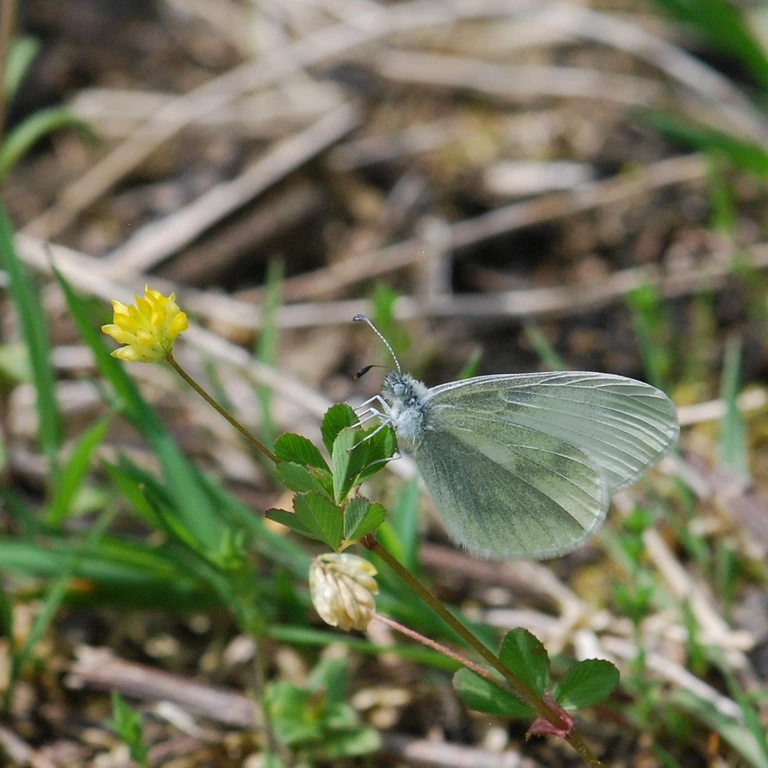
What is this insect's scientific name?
Leptidea sinapis/juvernica
